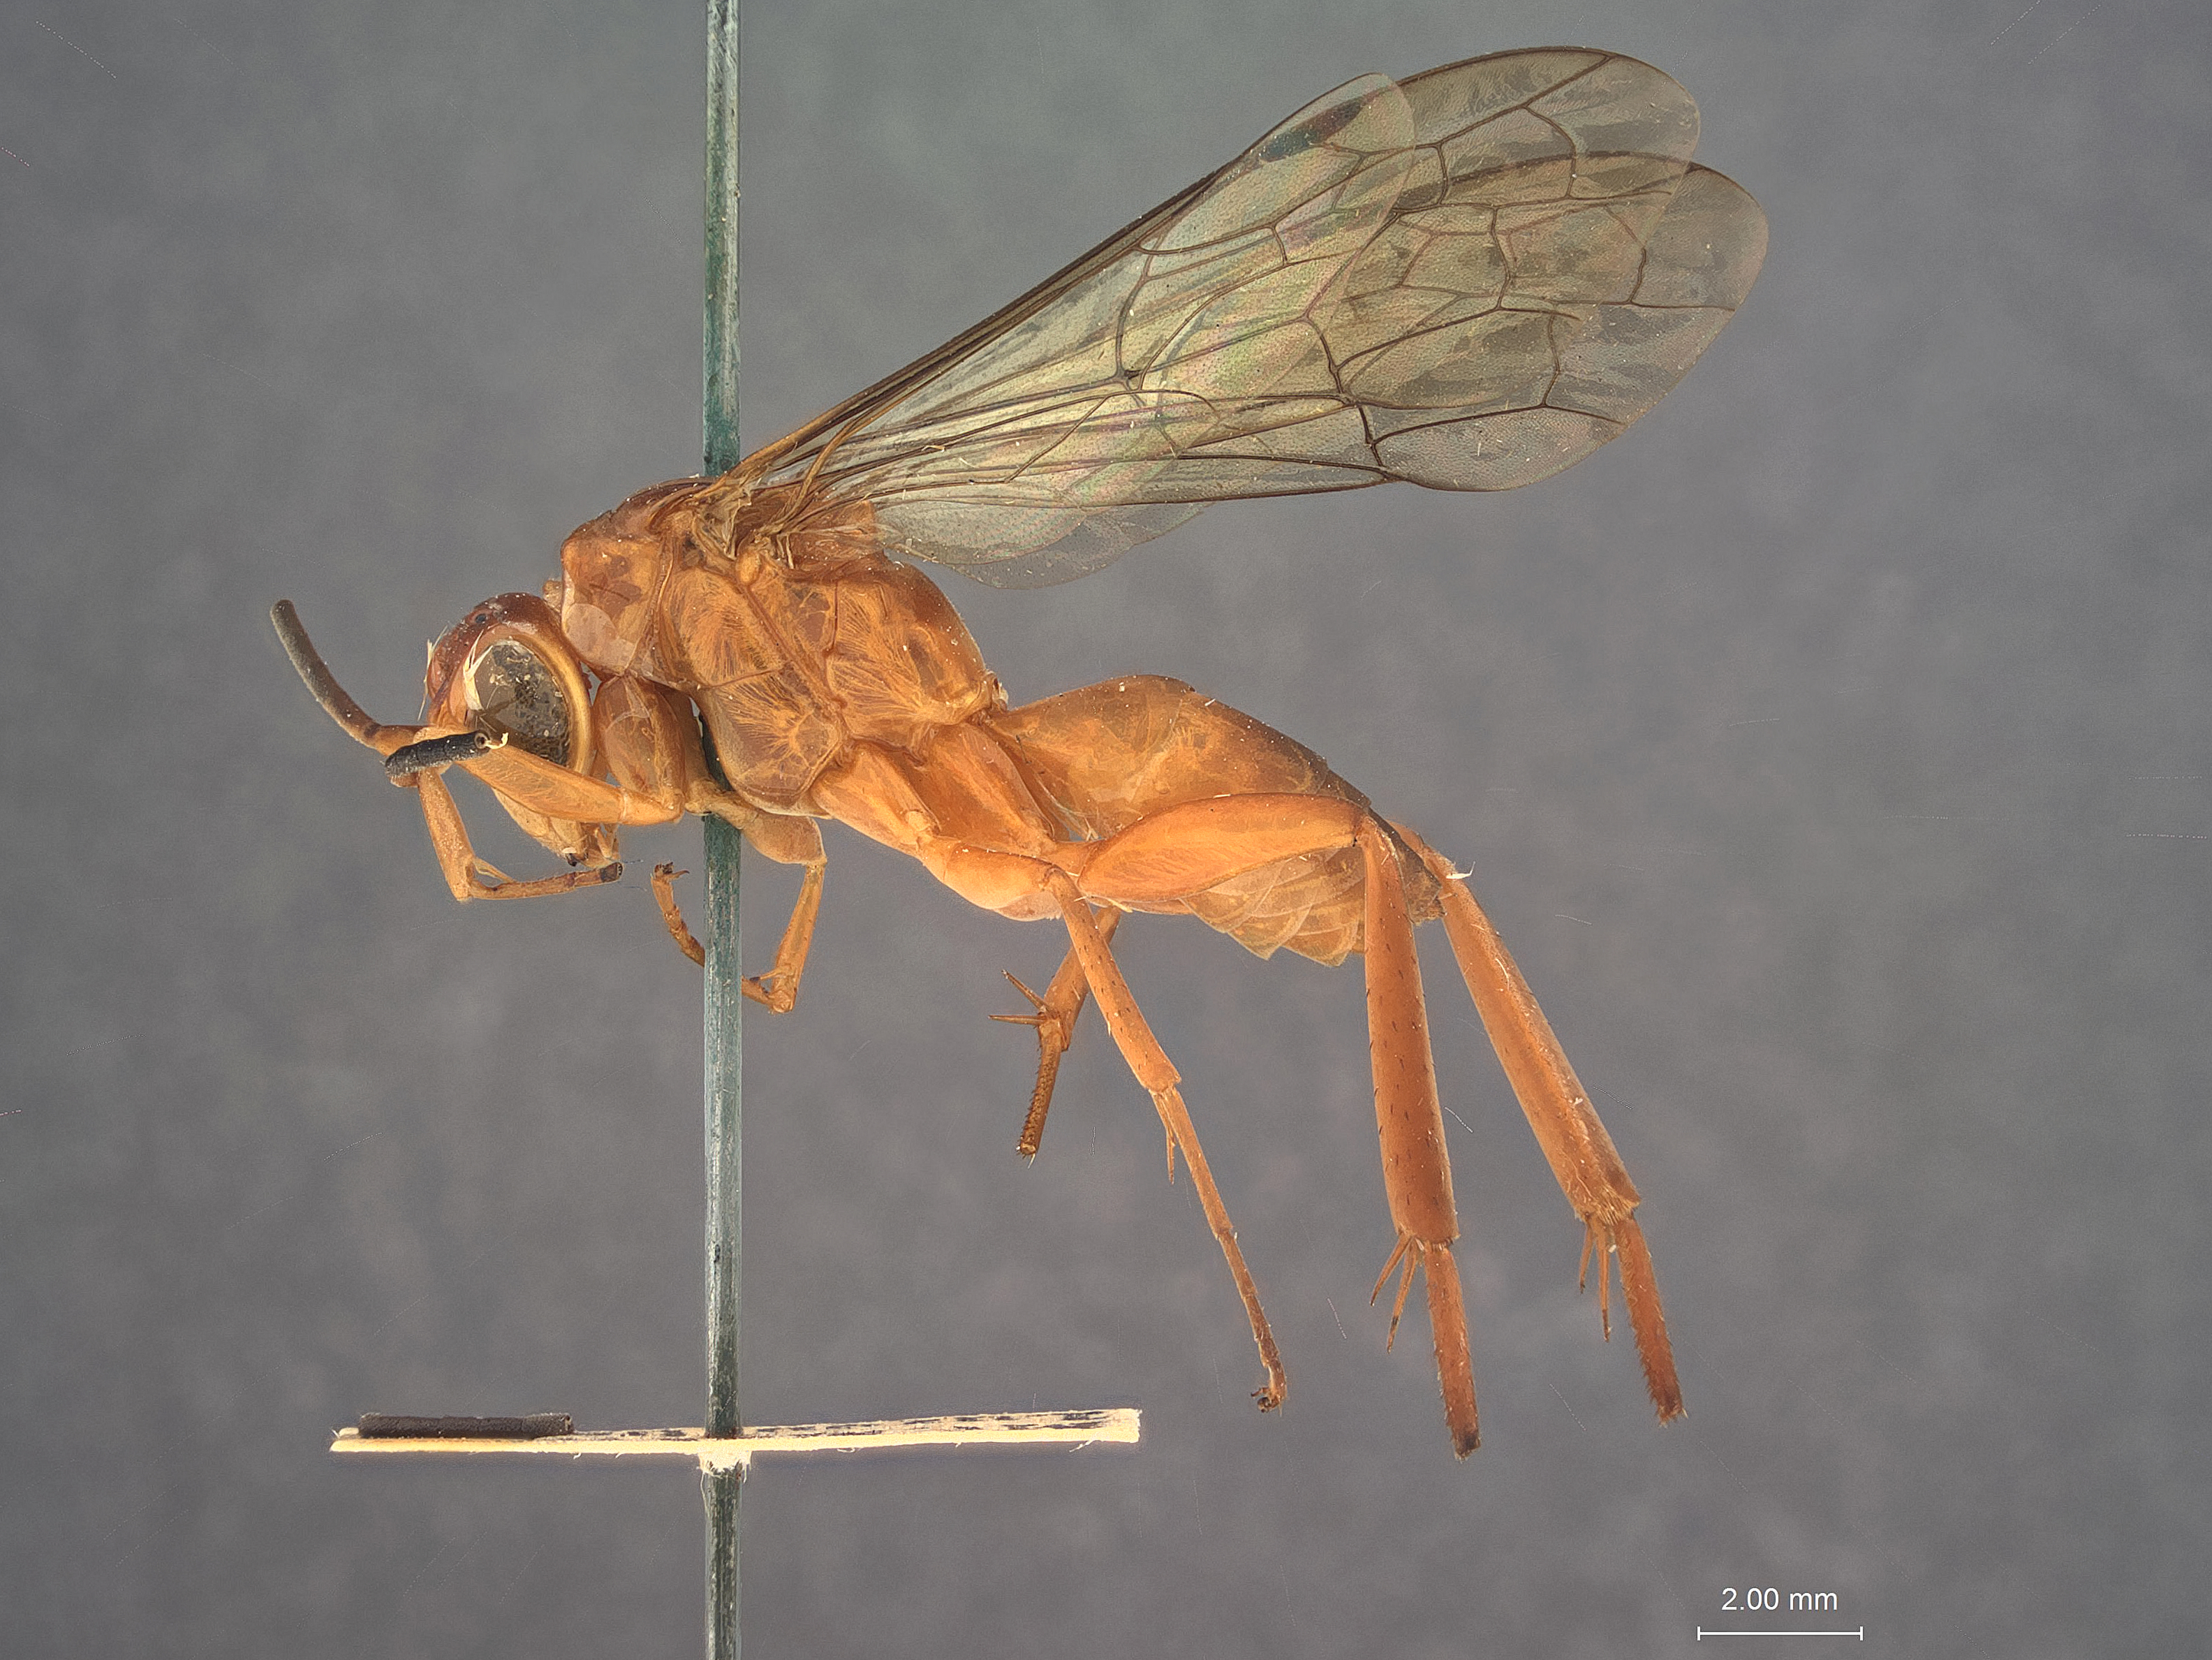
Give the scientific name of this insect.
Xanthampulex divaricatus
